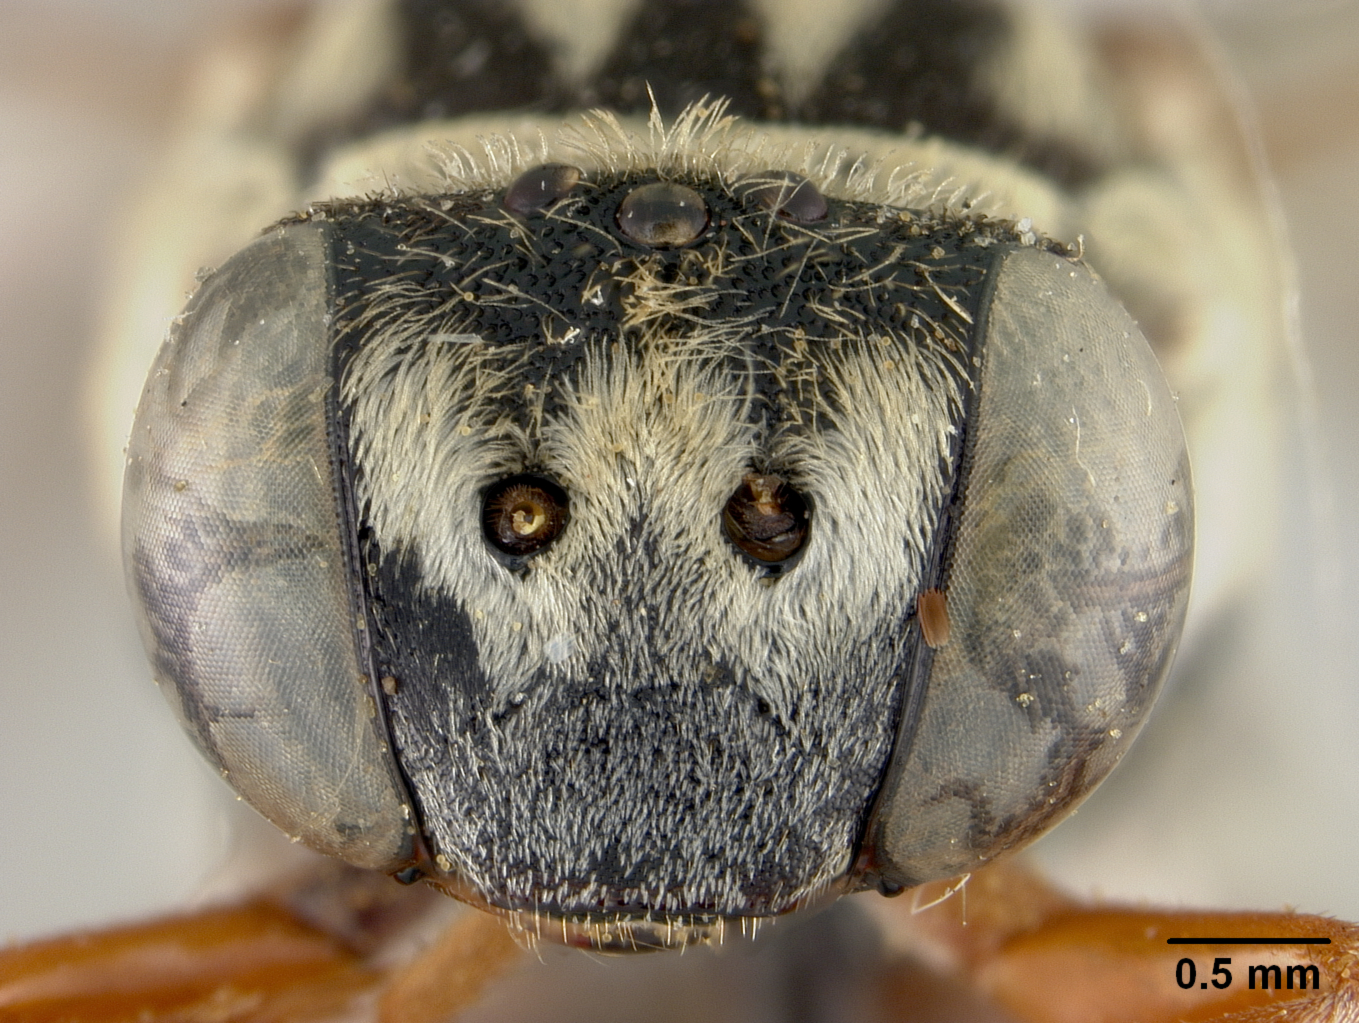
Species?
Triepeolus cyclurus
